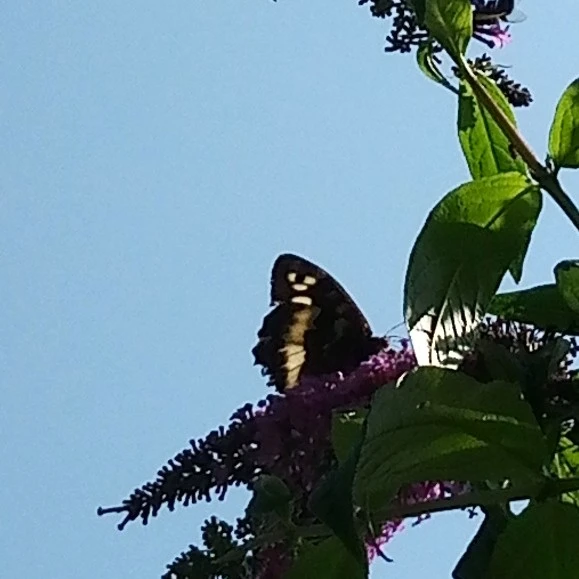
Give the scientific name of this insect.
Brintesia circe
